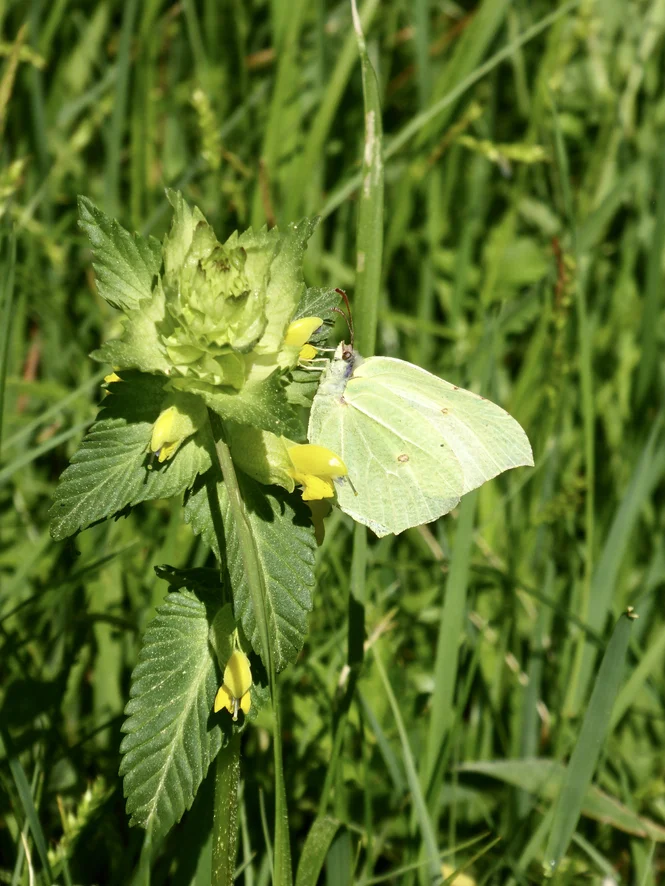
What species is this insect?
Gonepteryx rhamni
